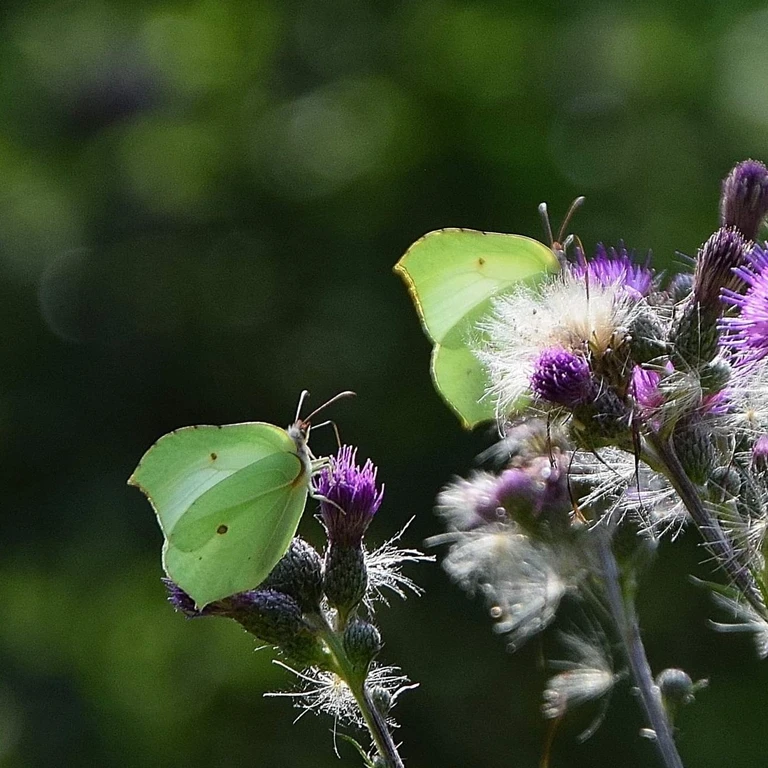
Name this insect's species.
Gonepteryx rhamni
